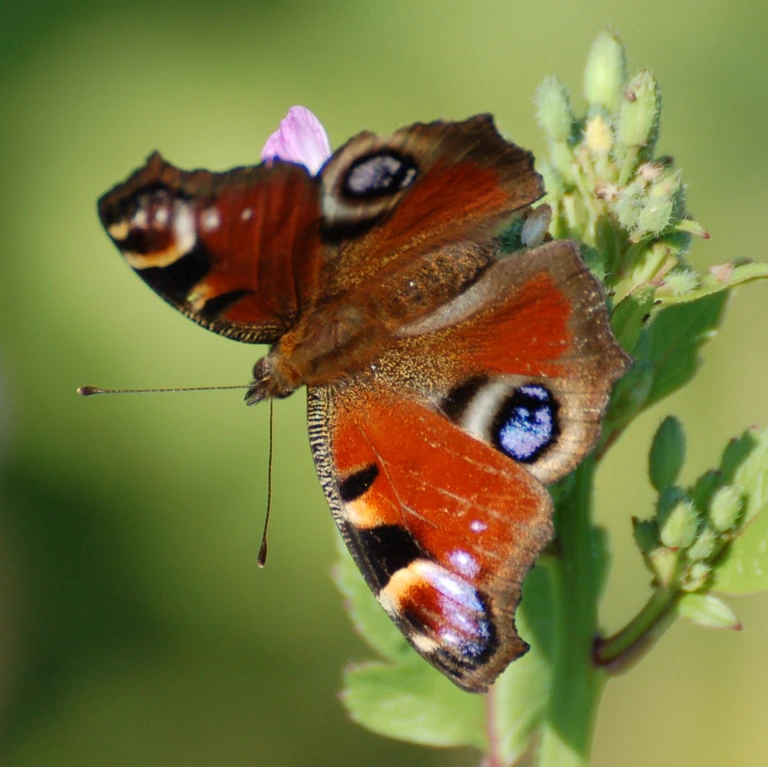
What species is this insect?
Aglais io
